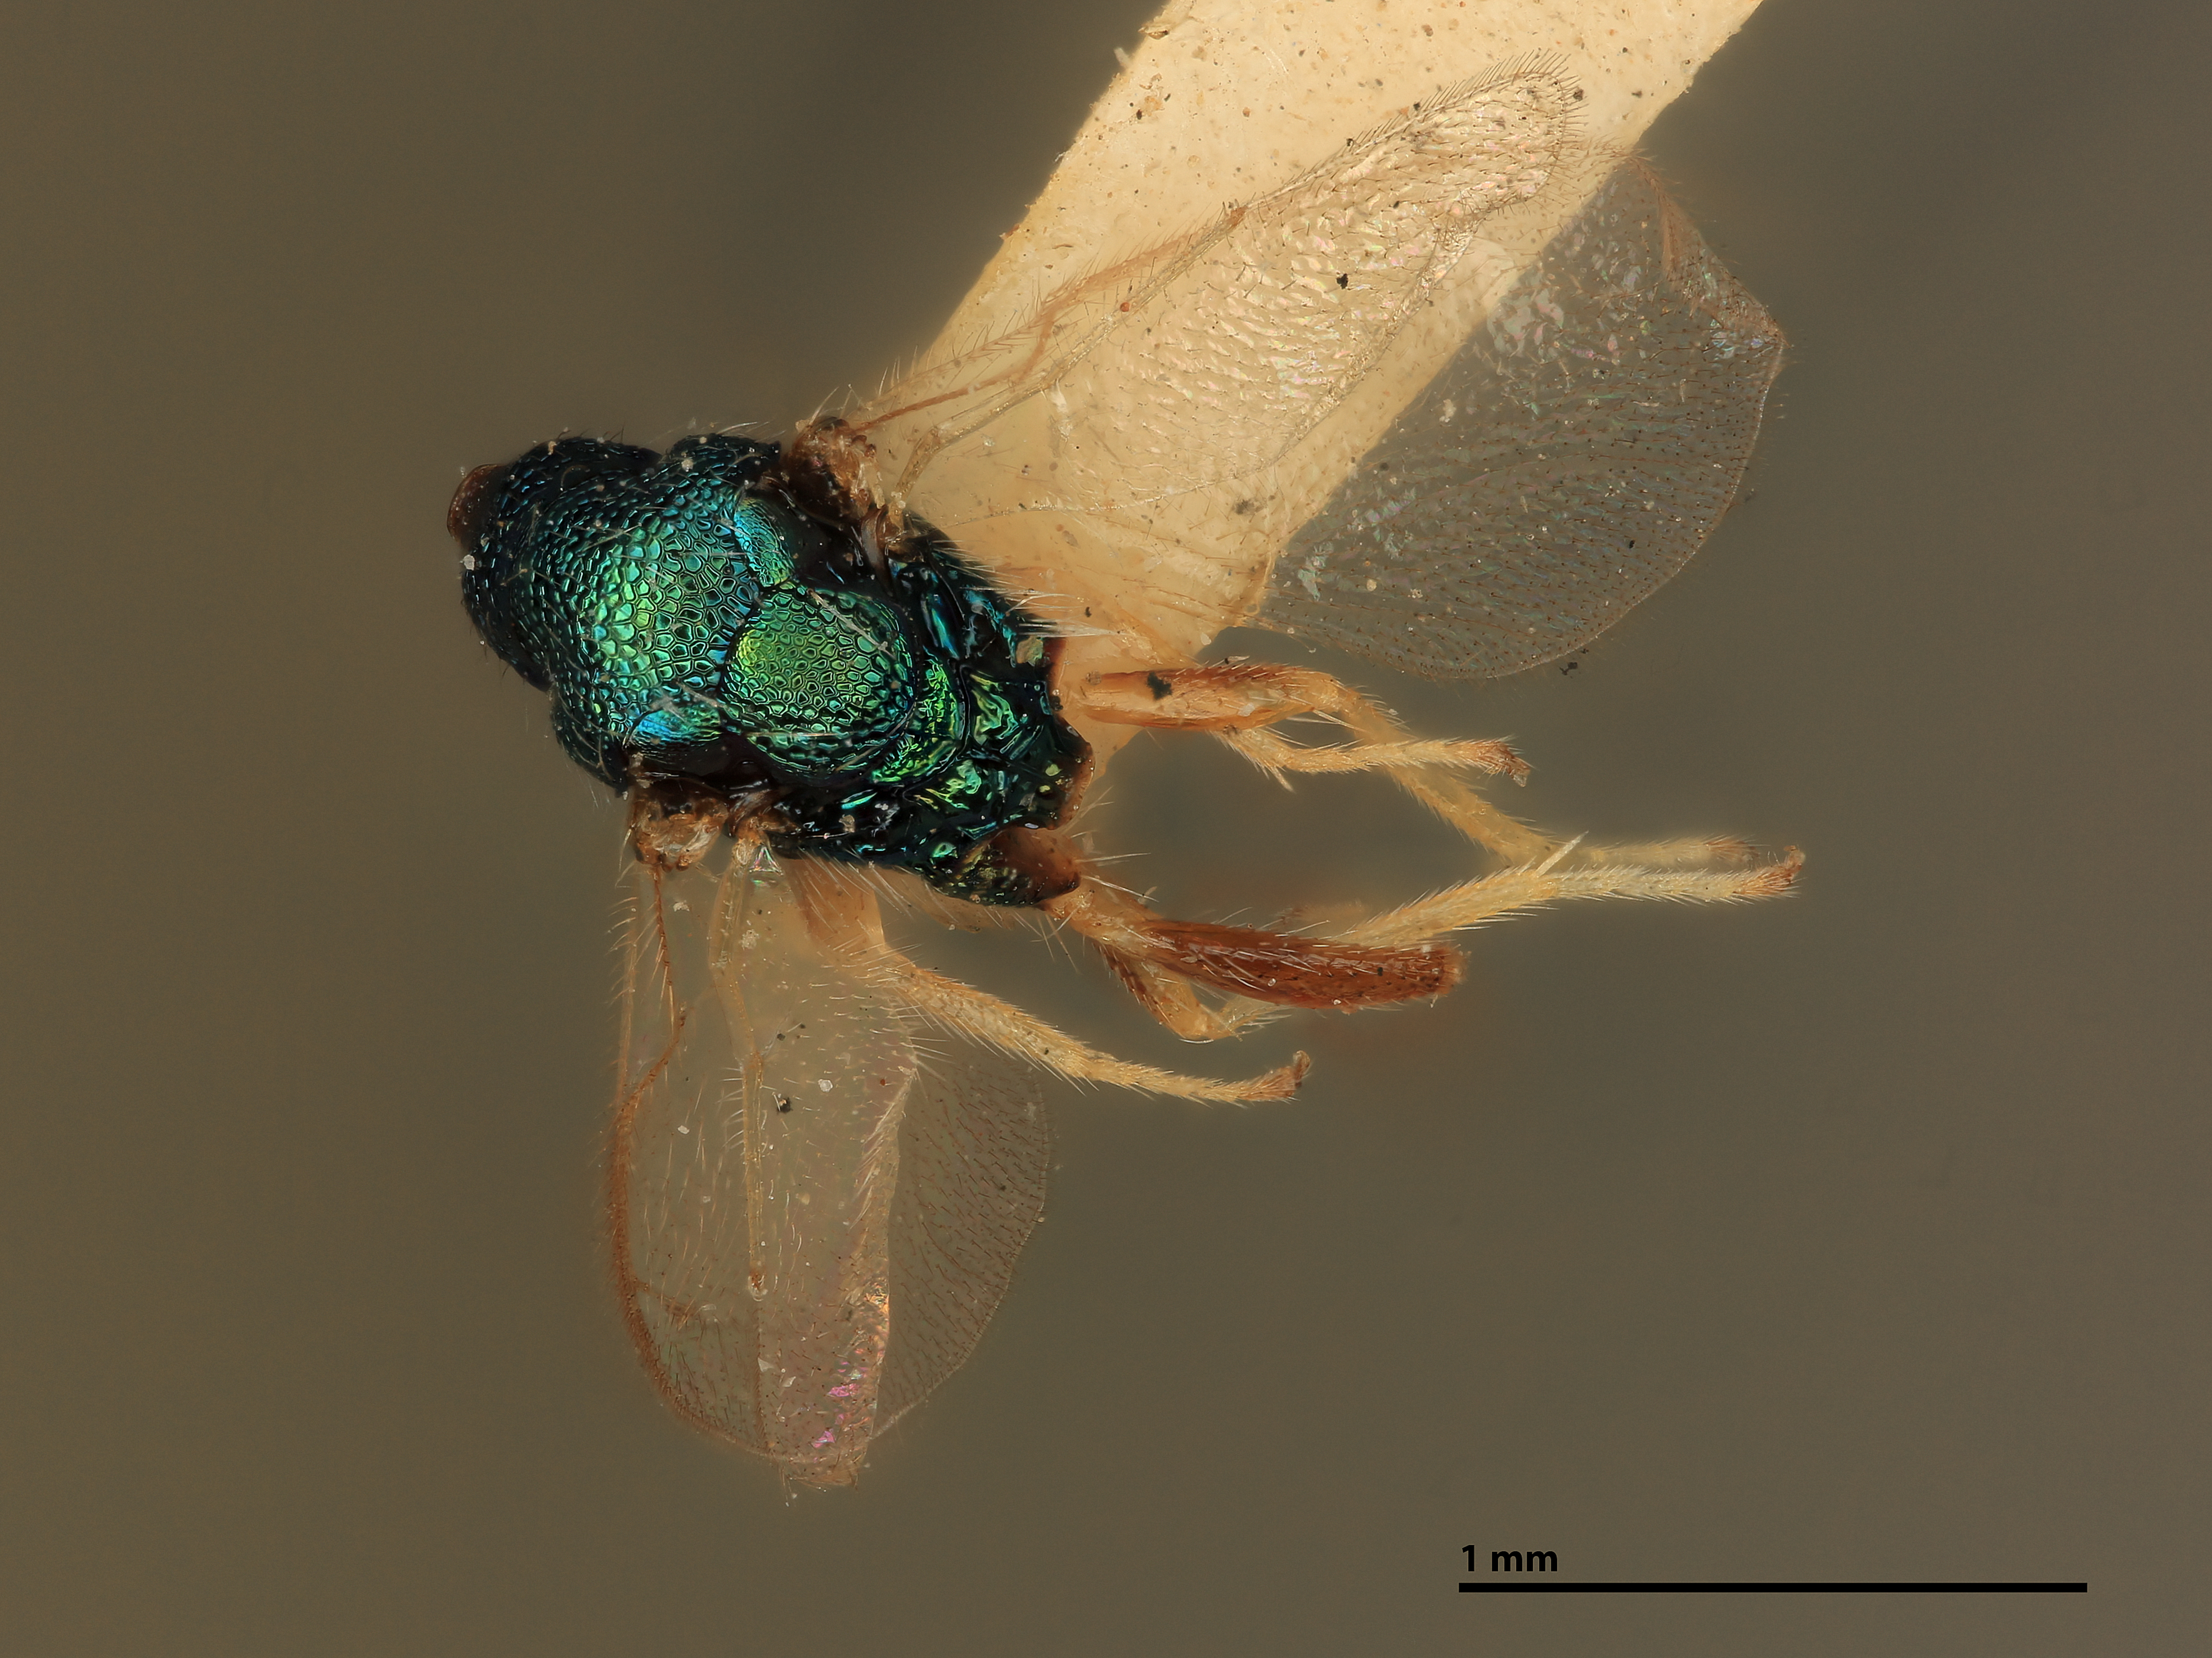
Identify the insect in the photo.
Sympiezus uroplatae
